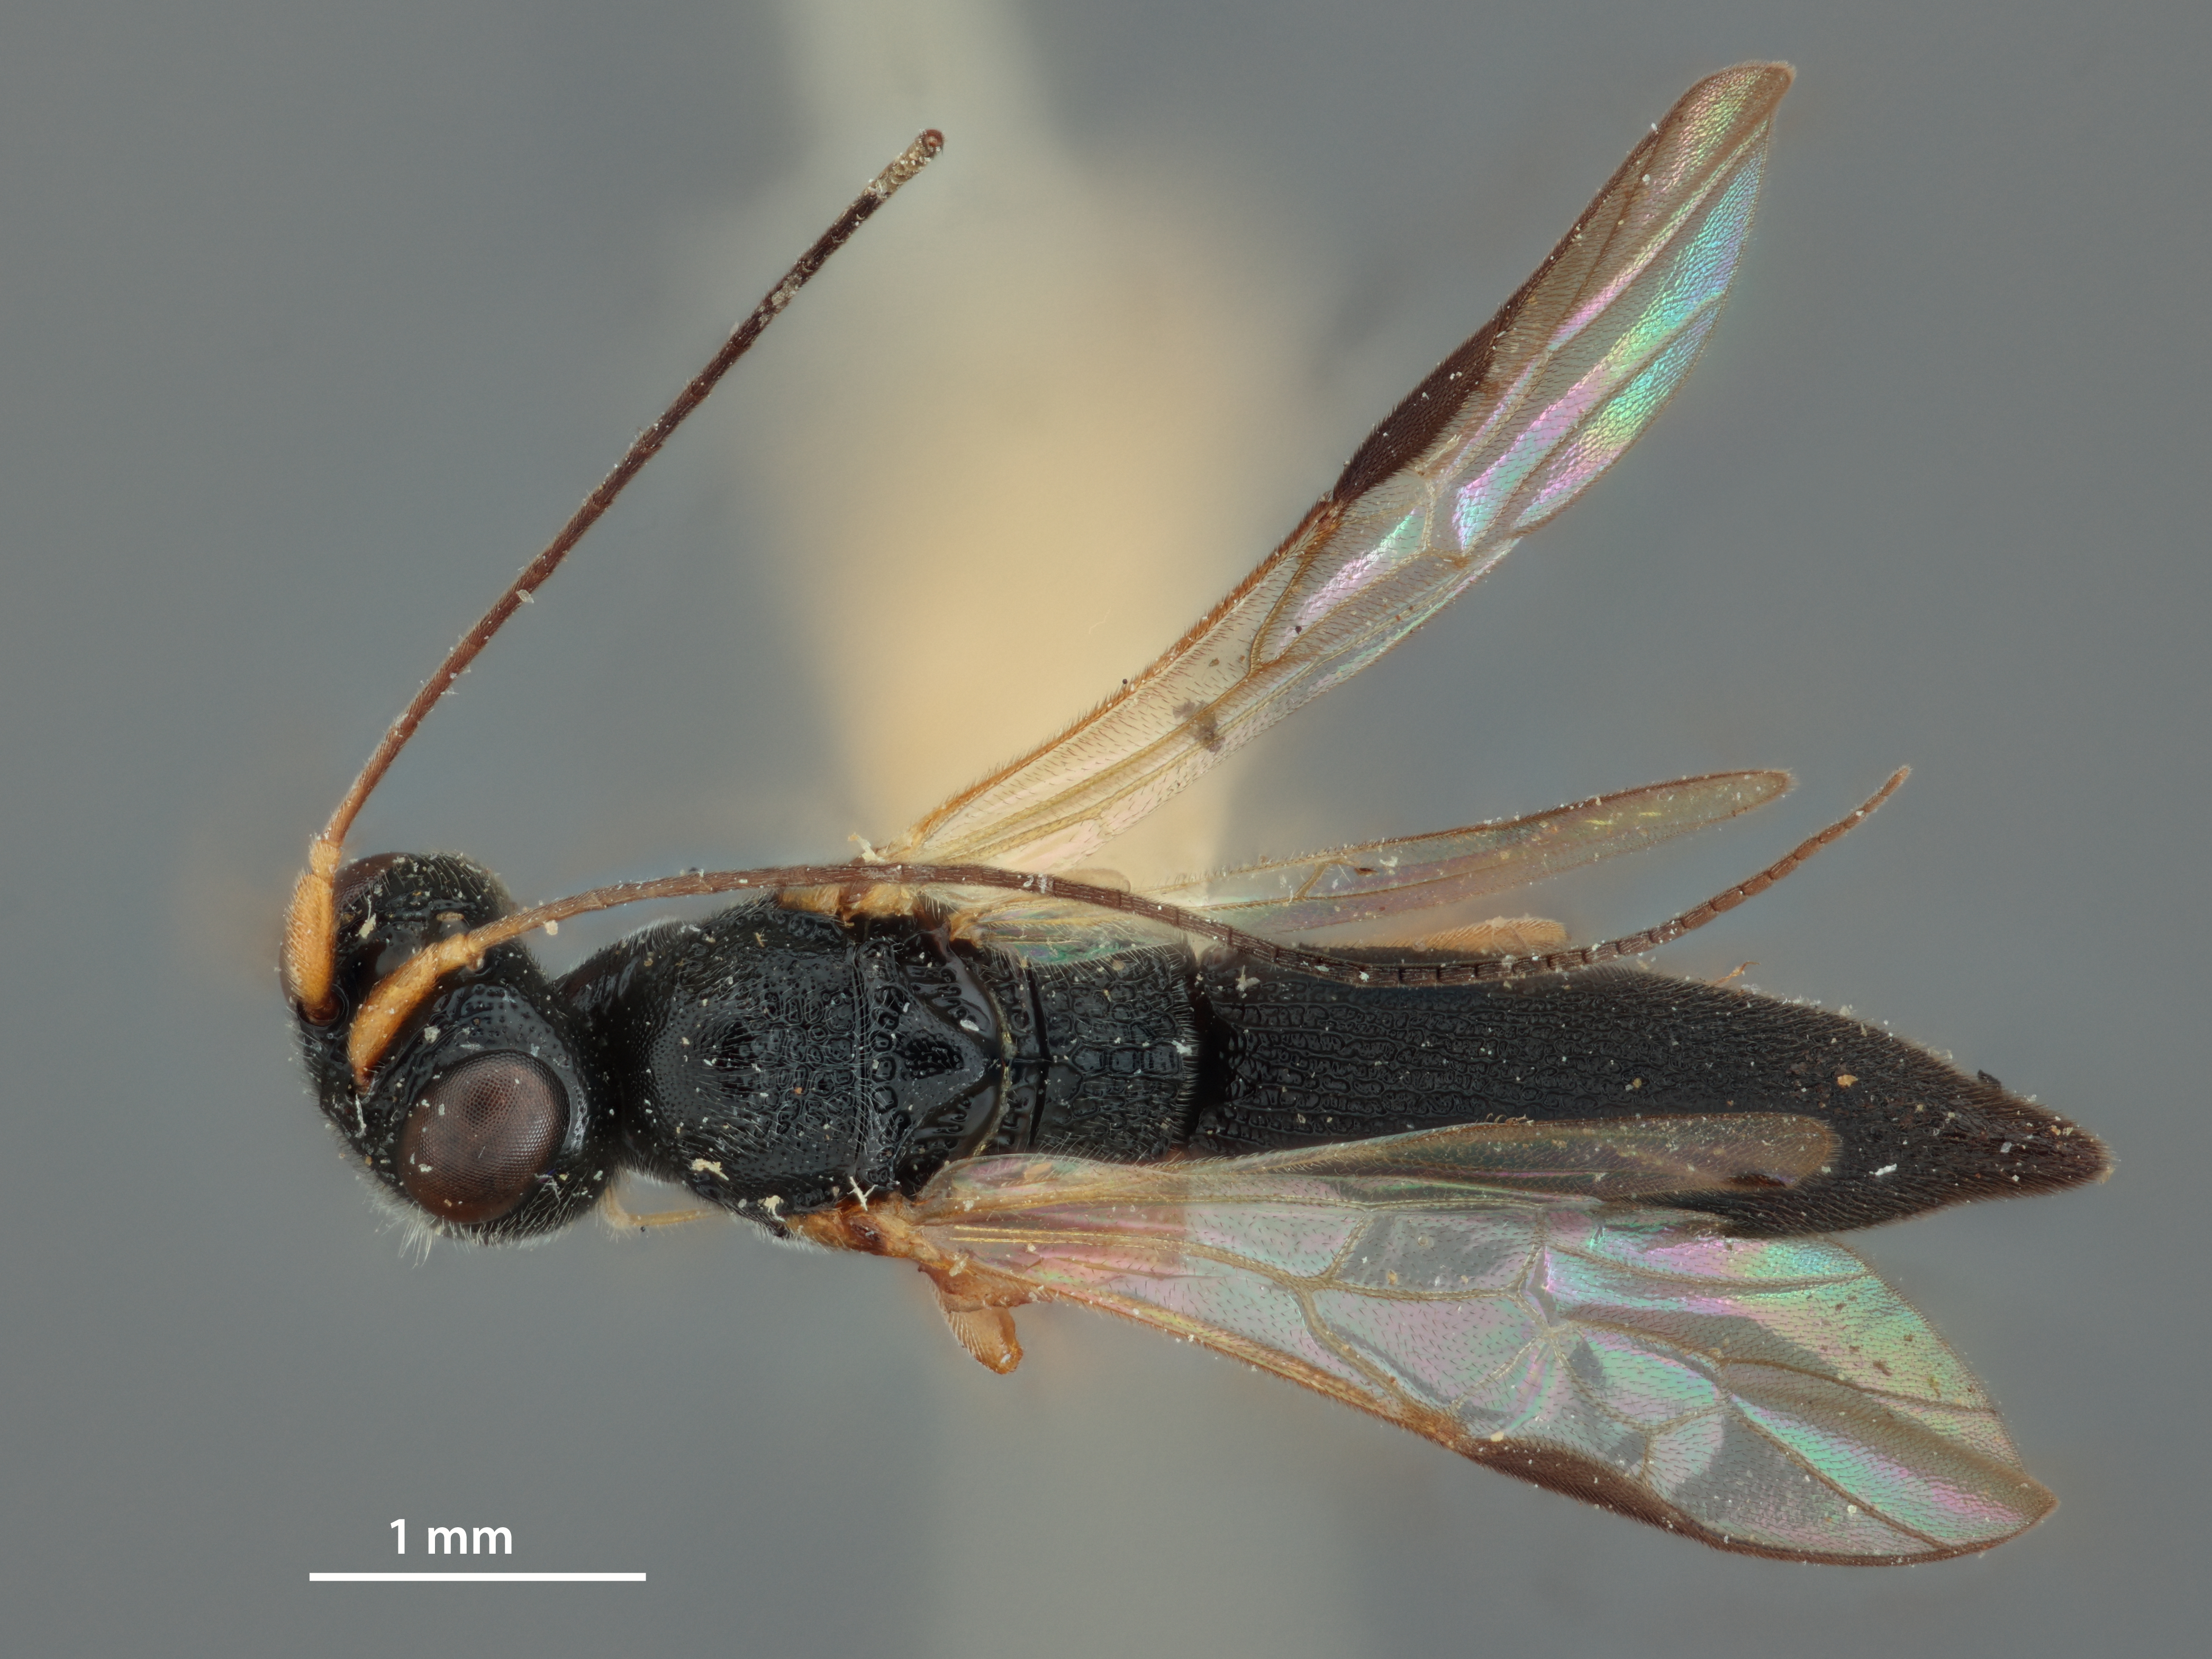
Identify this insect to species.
Megascogaster elongatus
